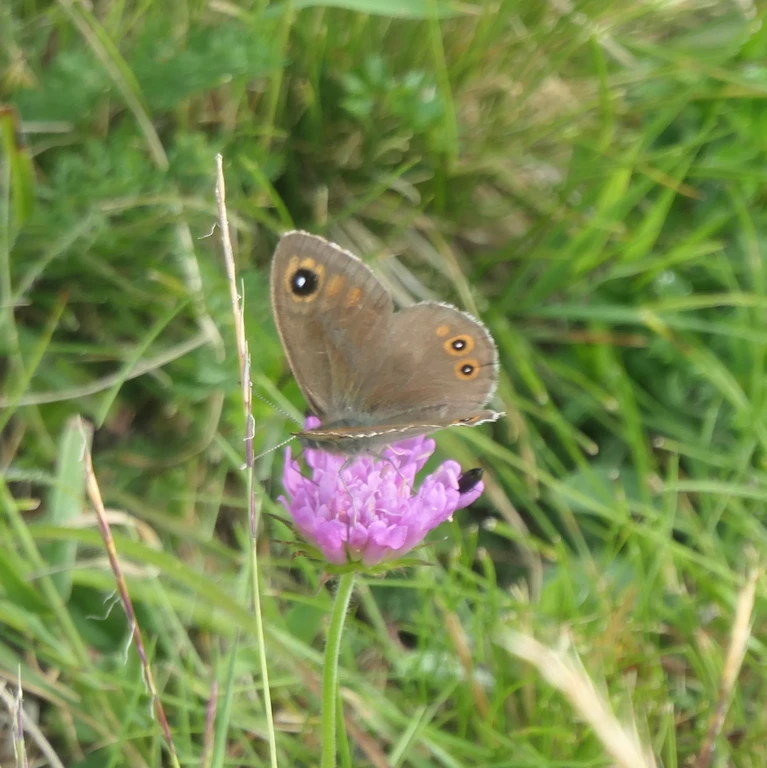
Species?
Lasiommata maera (also Pararge maera)
